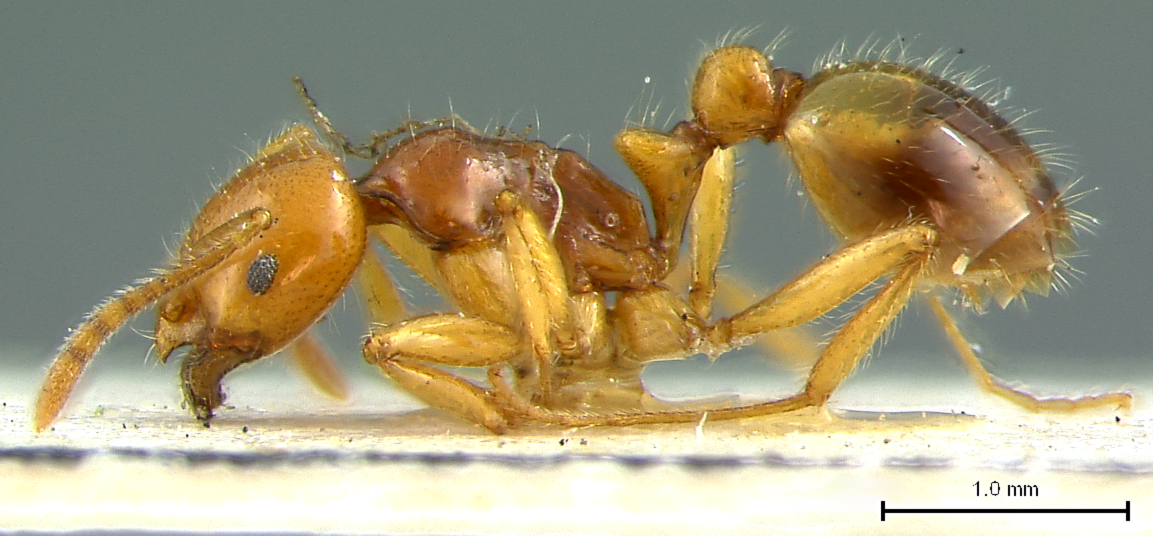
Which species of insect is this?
Monomorium aper
